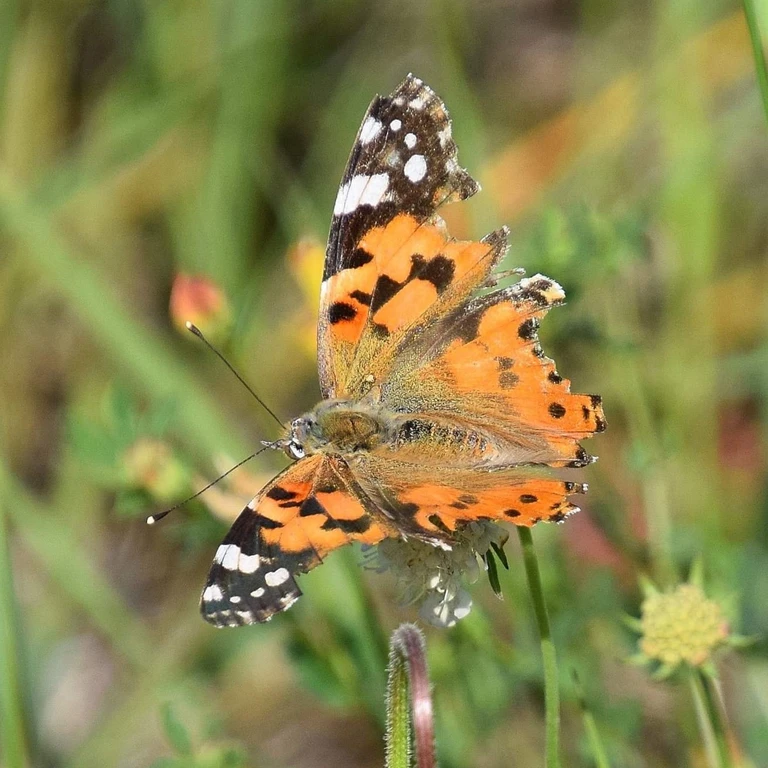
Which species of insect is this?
Vanessa cardui
